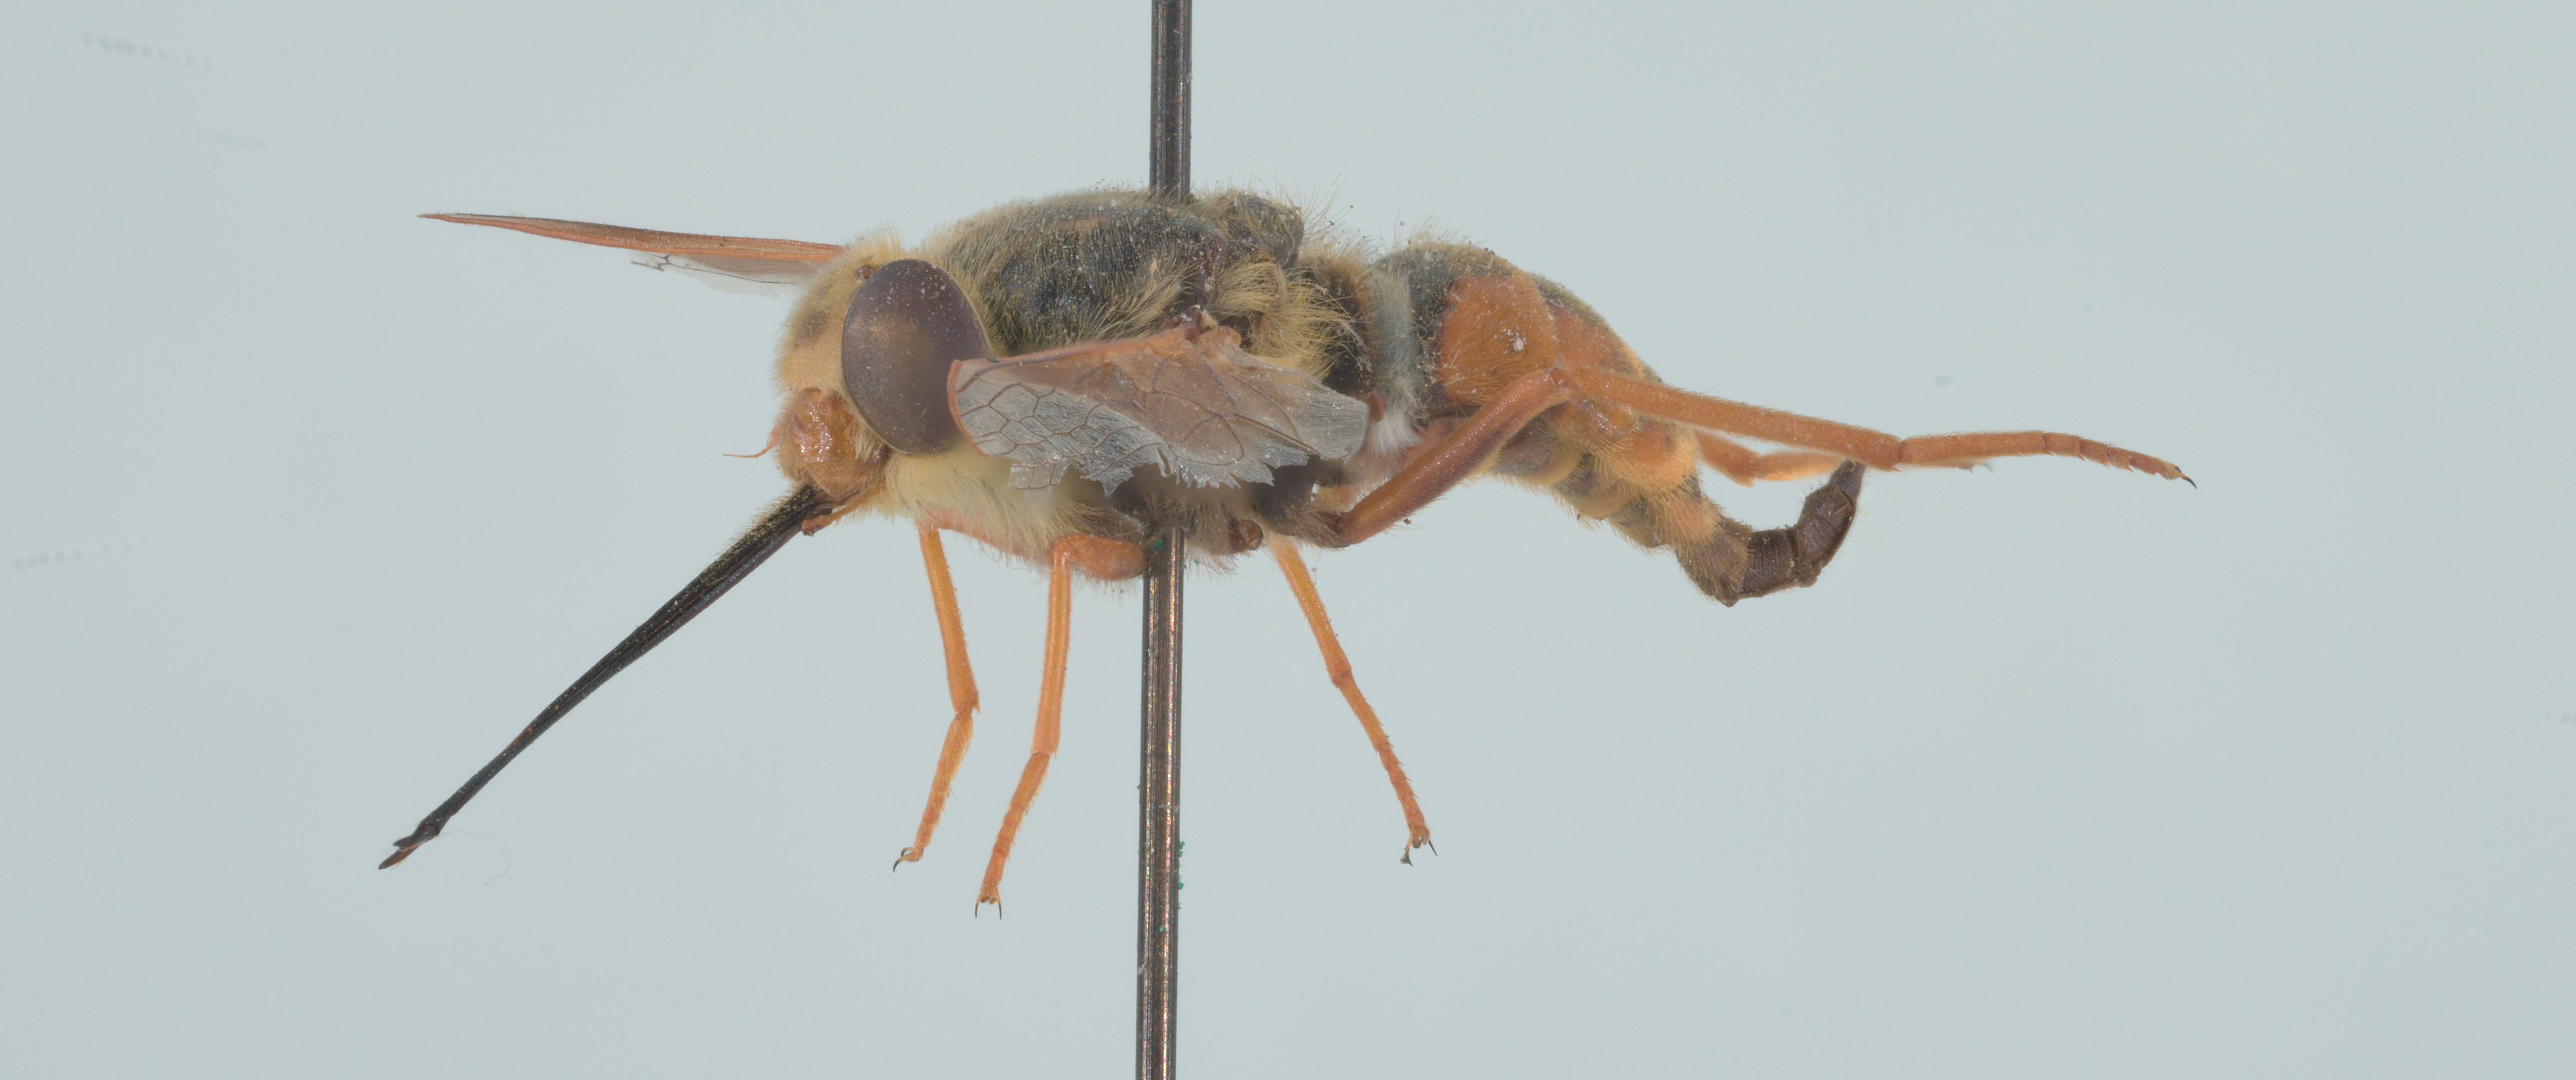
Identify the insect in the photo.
Nemestrinus rufipes
